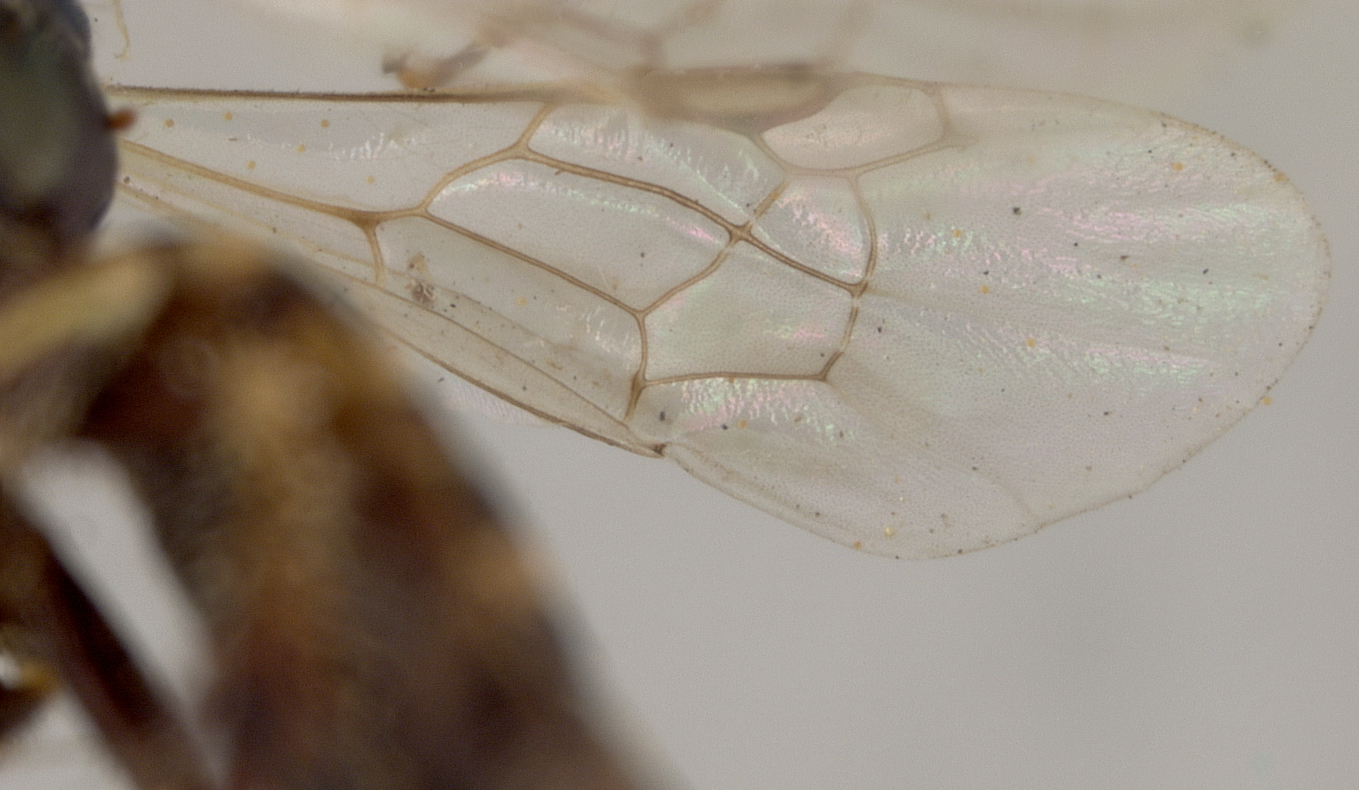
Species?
Perdita cockerelli
